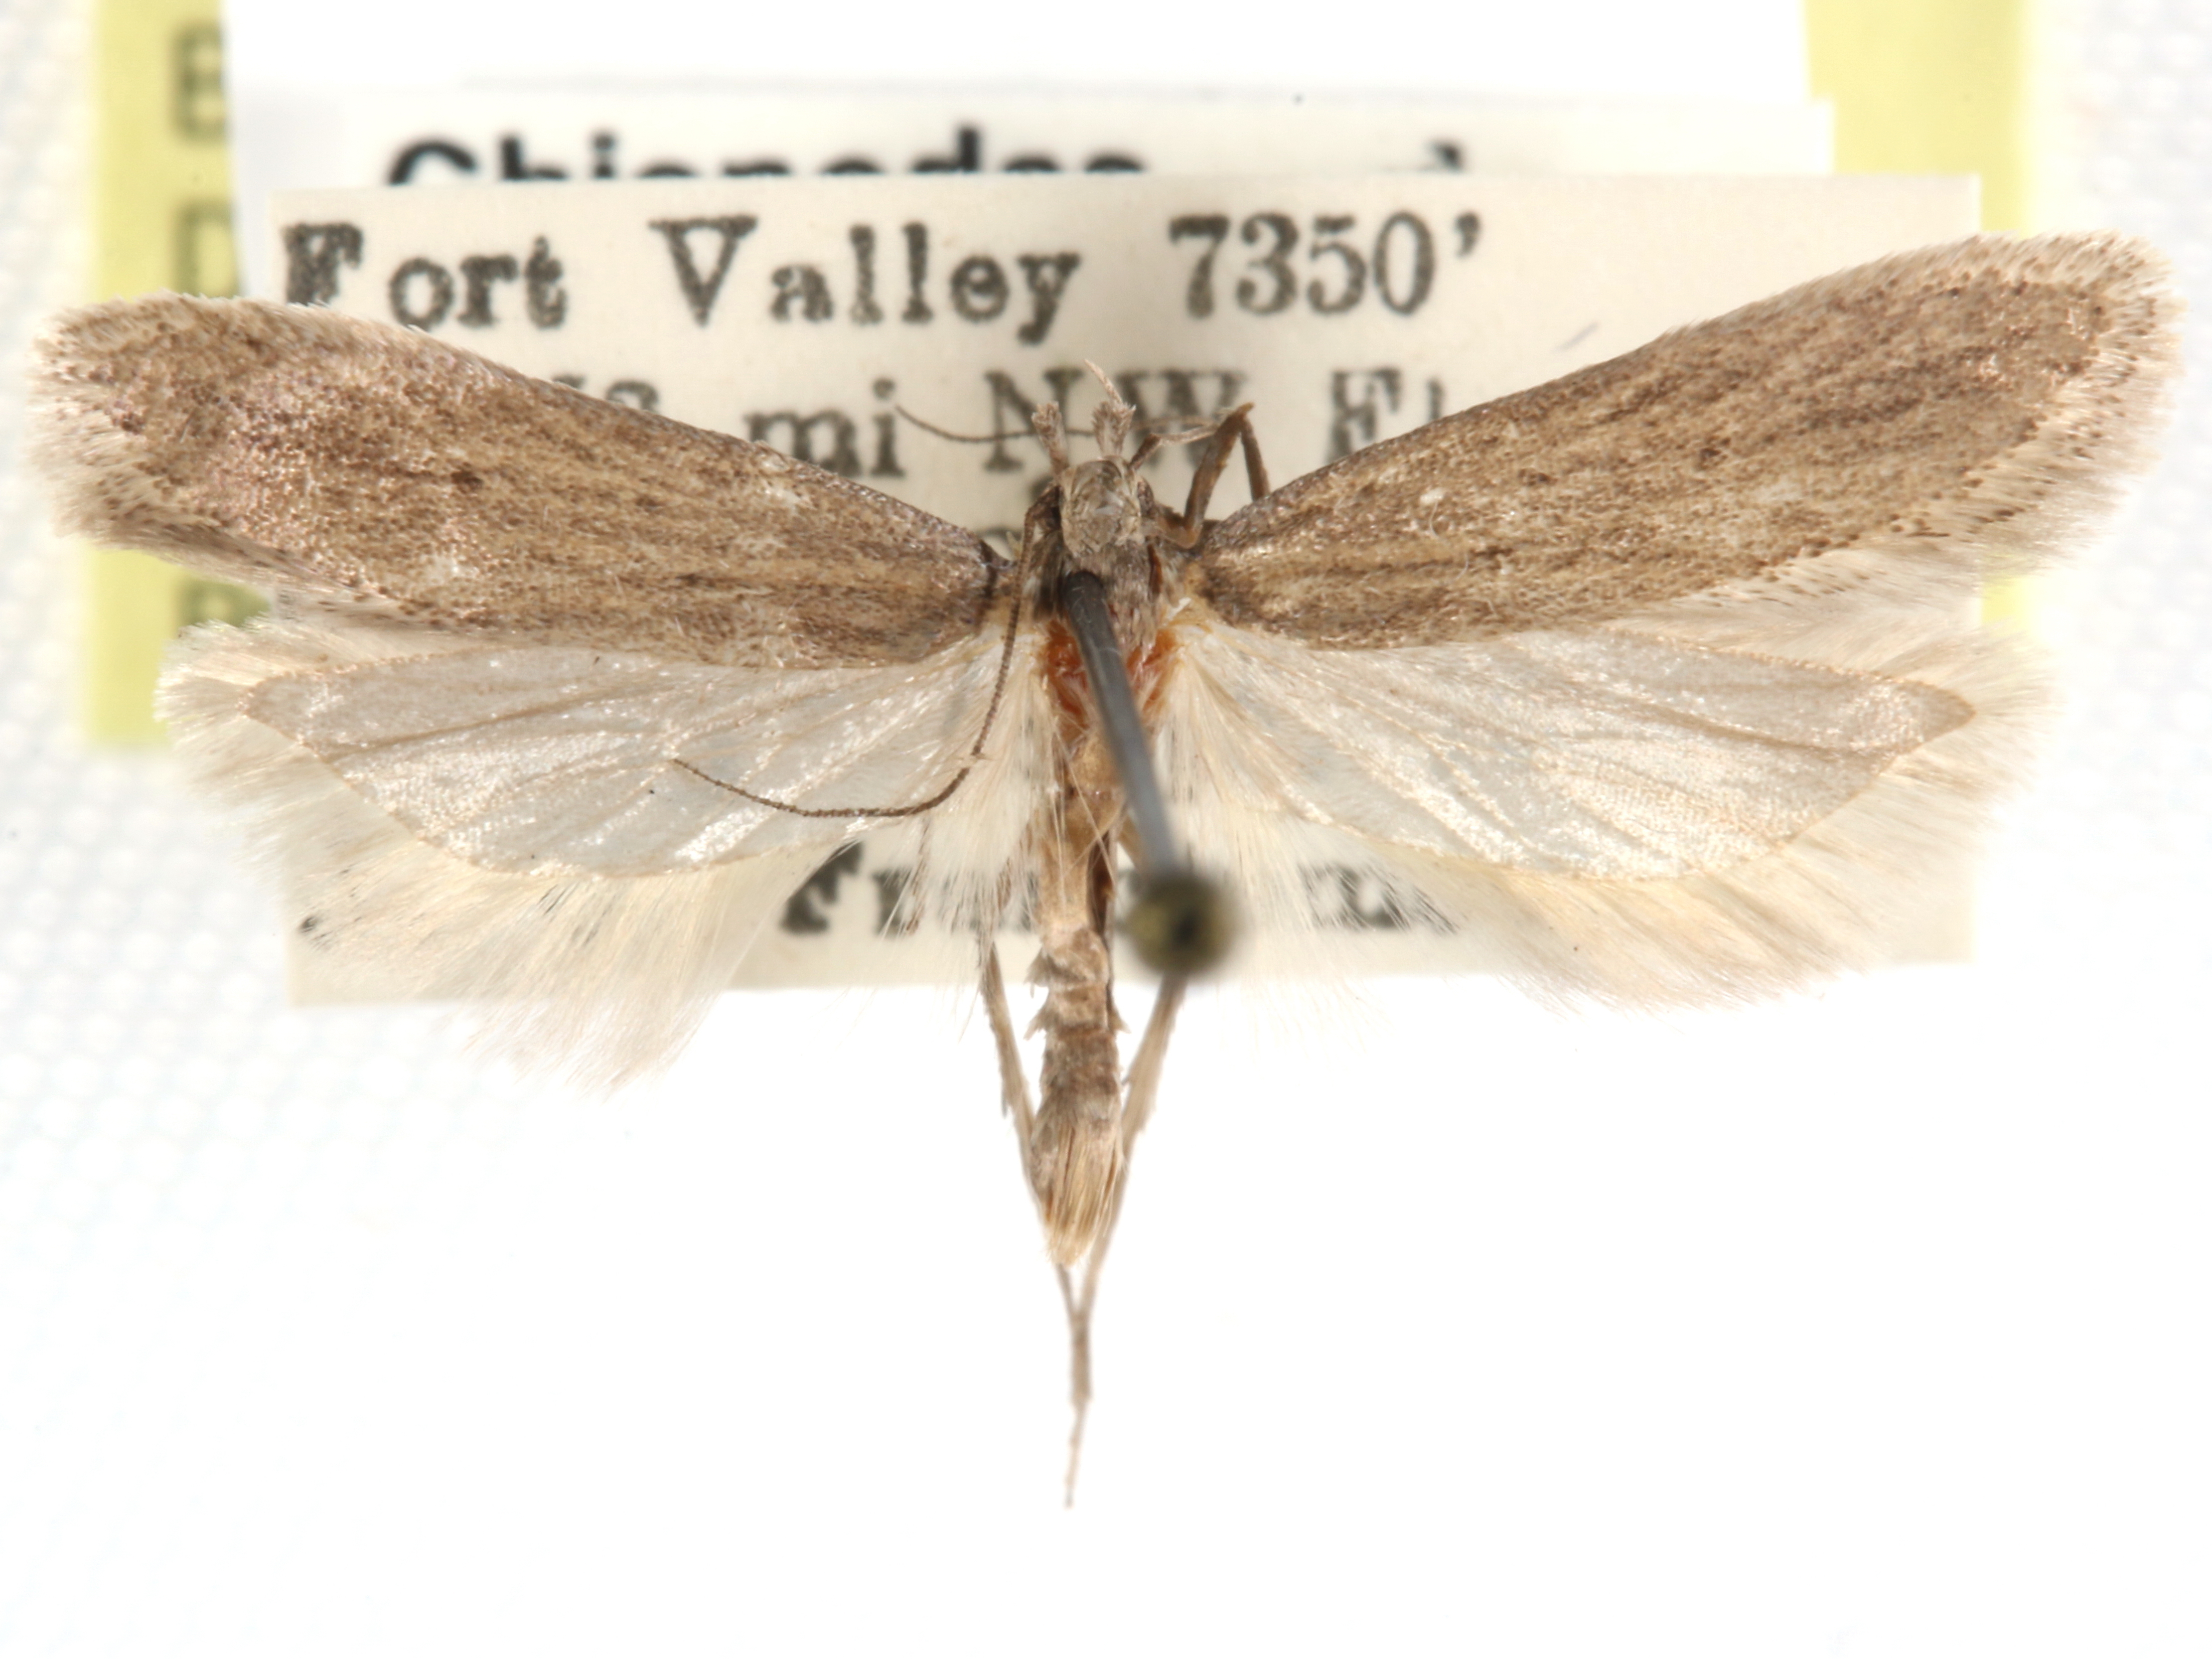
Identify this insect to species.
Chionodes whitmanella
